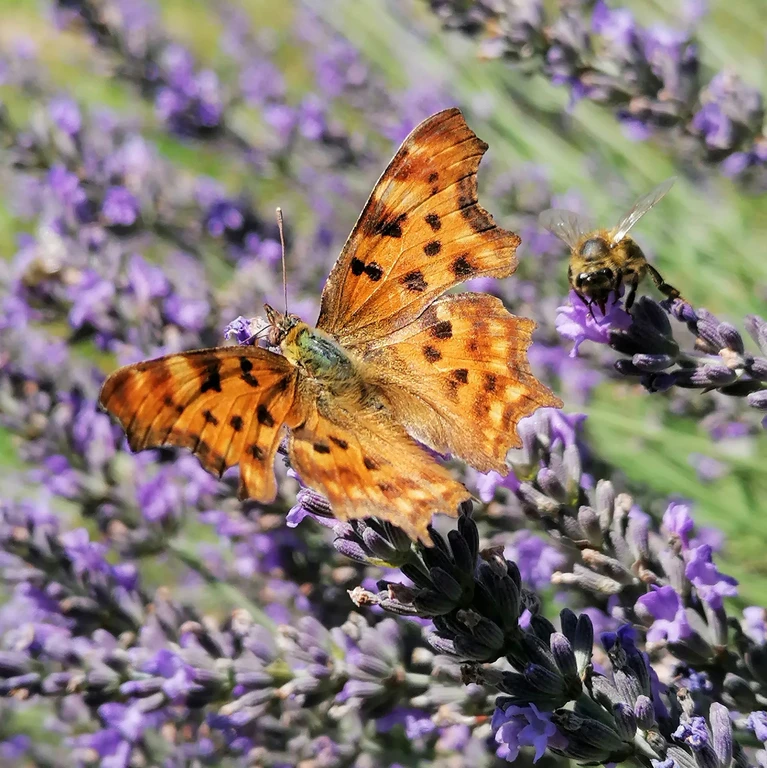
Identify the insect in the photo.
Polygonia c-album
